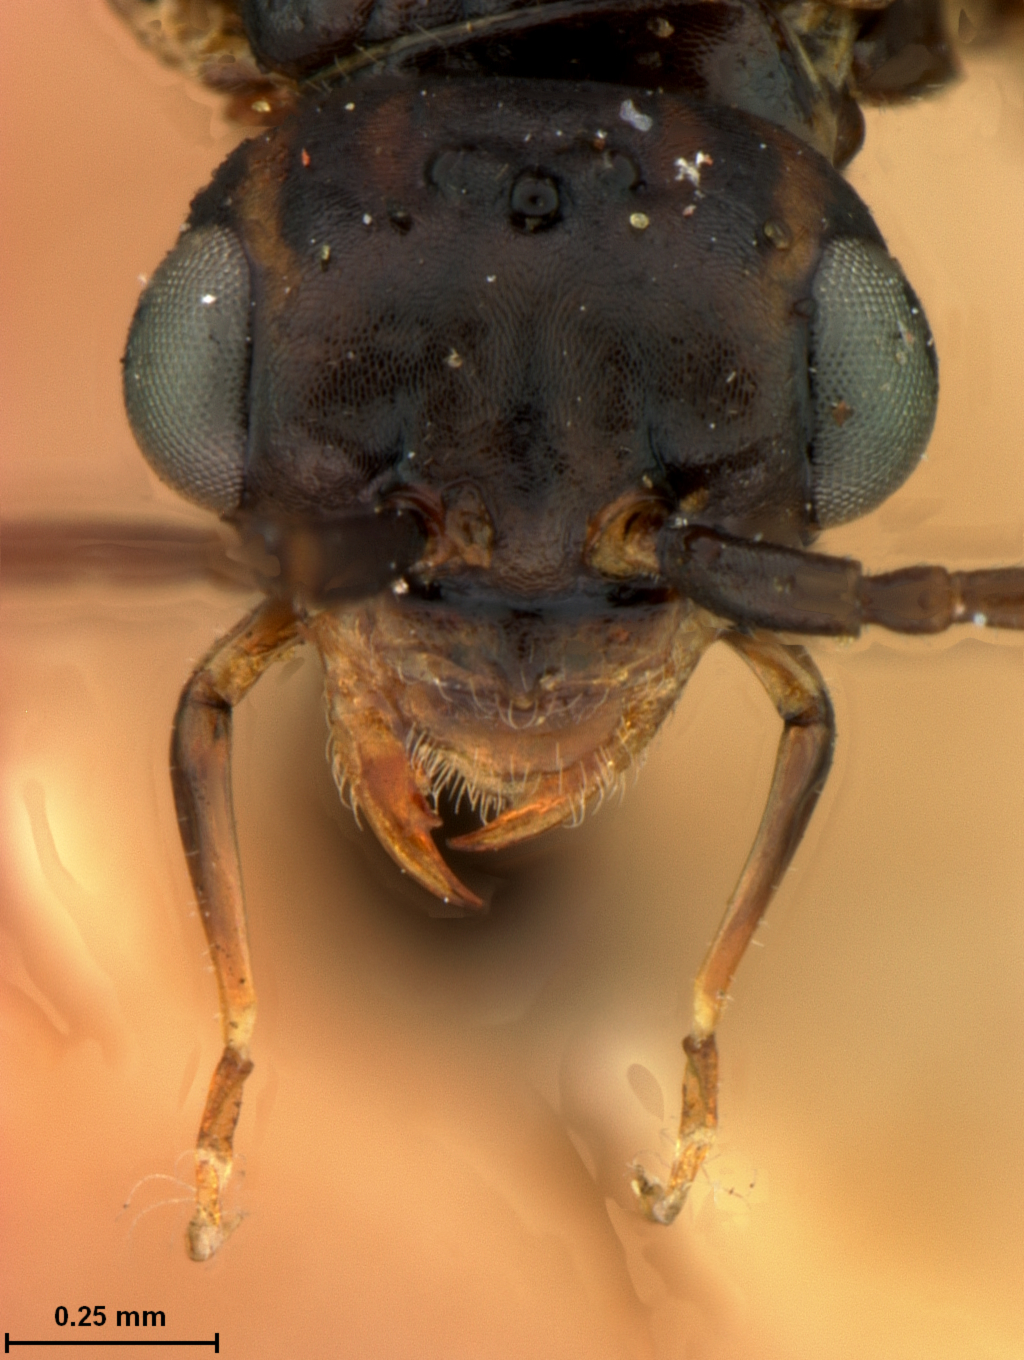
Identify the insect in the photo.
Xyela alni
